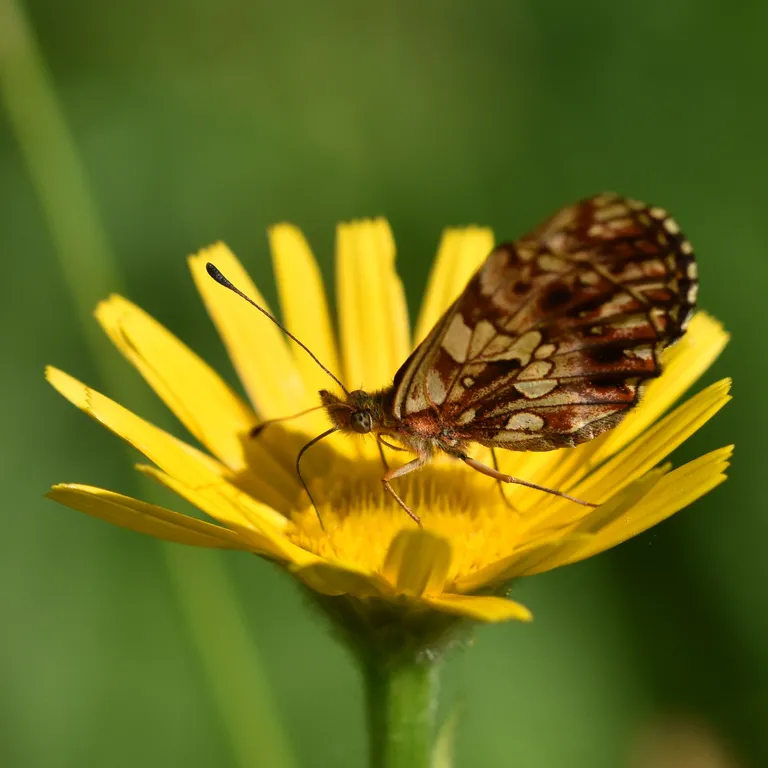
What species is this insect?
Boloria dia
